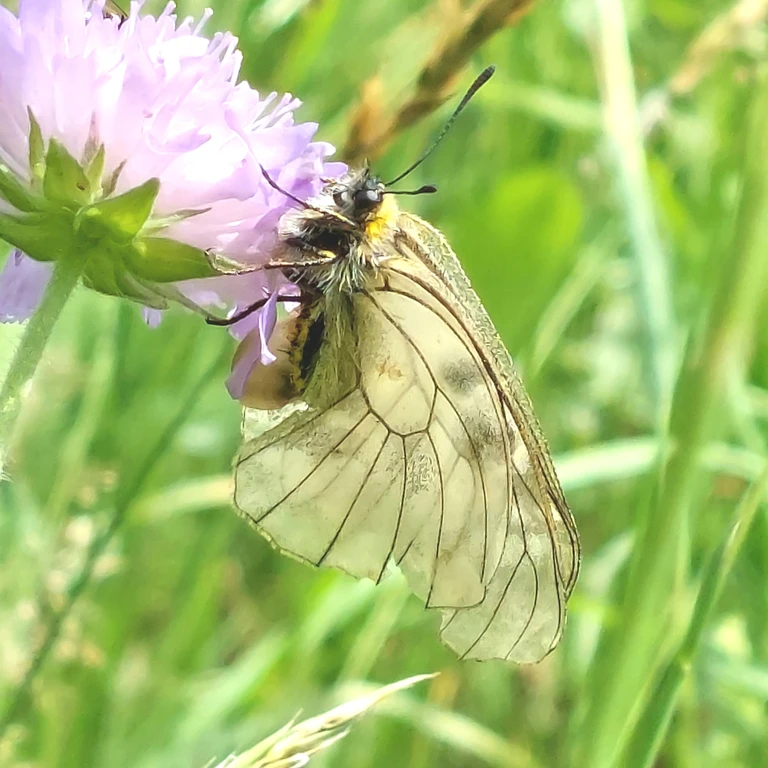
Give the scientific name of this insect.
Parnassius mnemosyne
